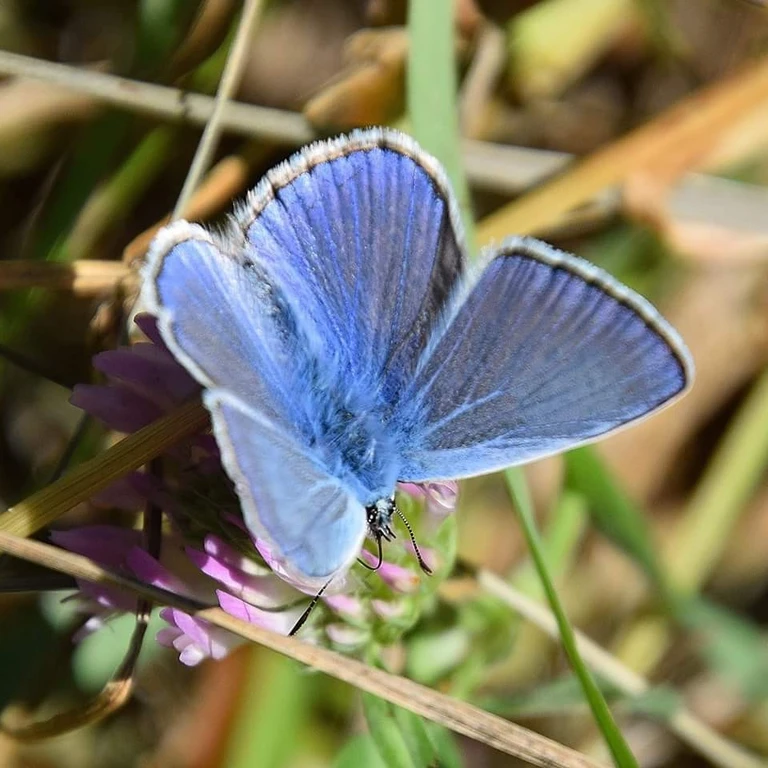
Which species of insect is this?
Polyommatus icarus
